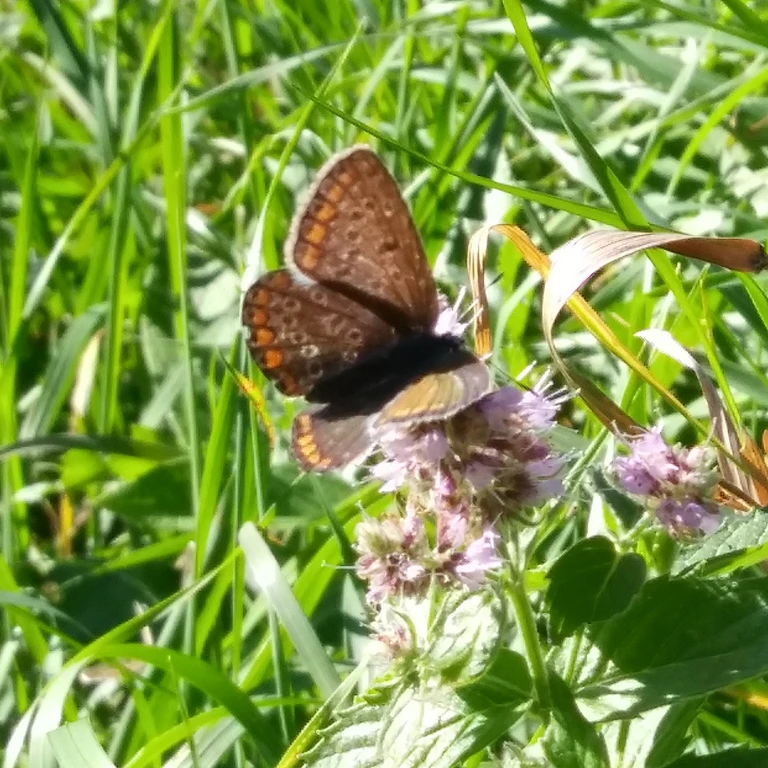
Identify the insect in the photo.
Polyommatus icarus
